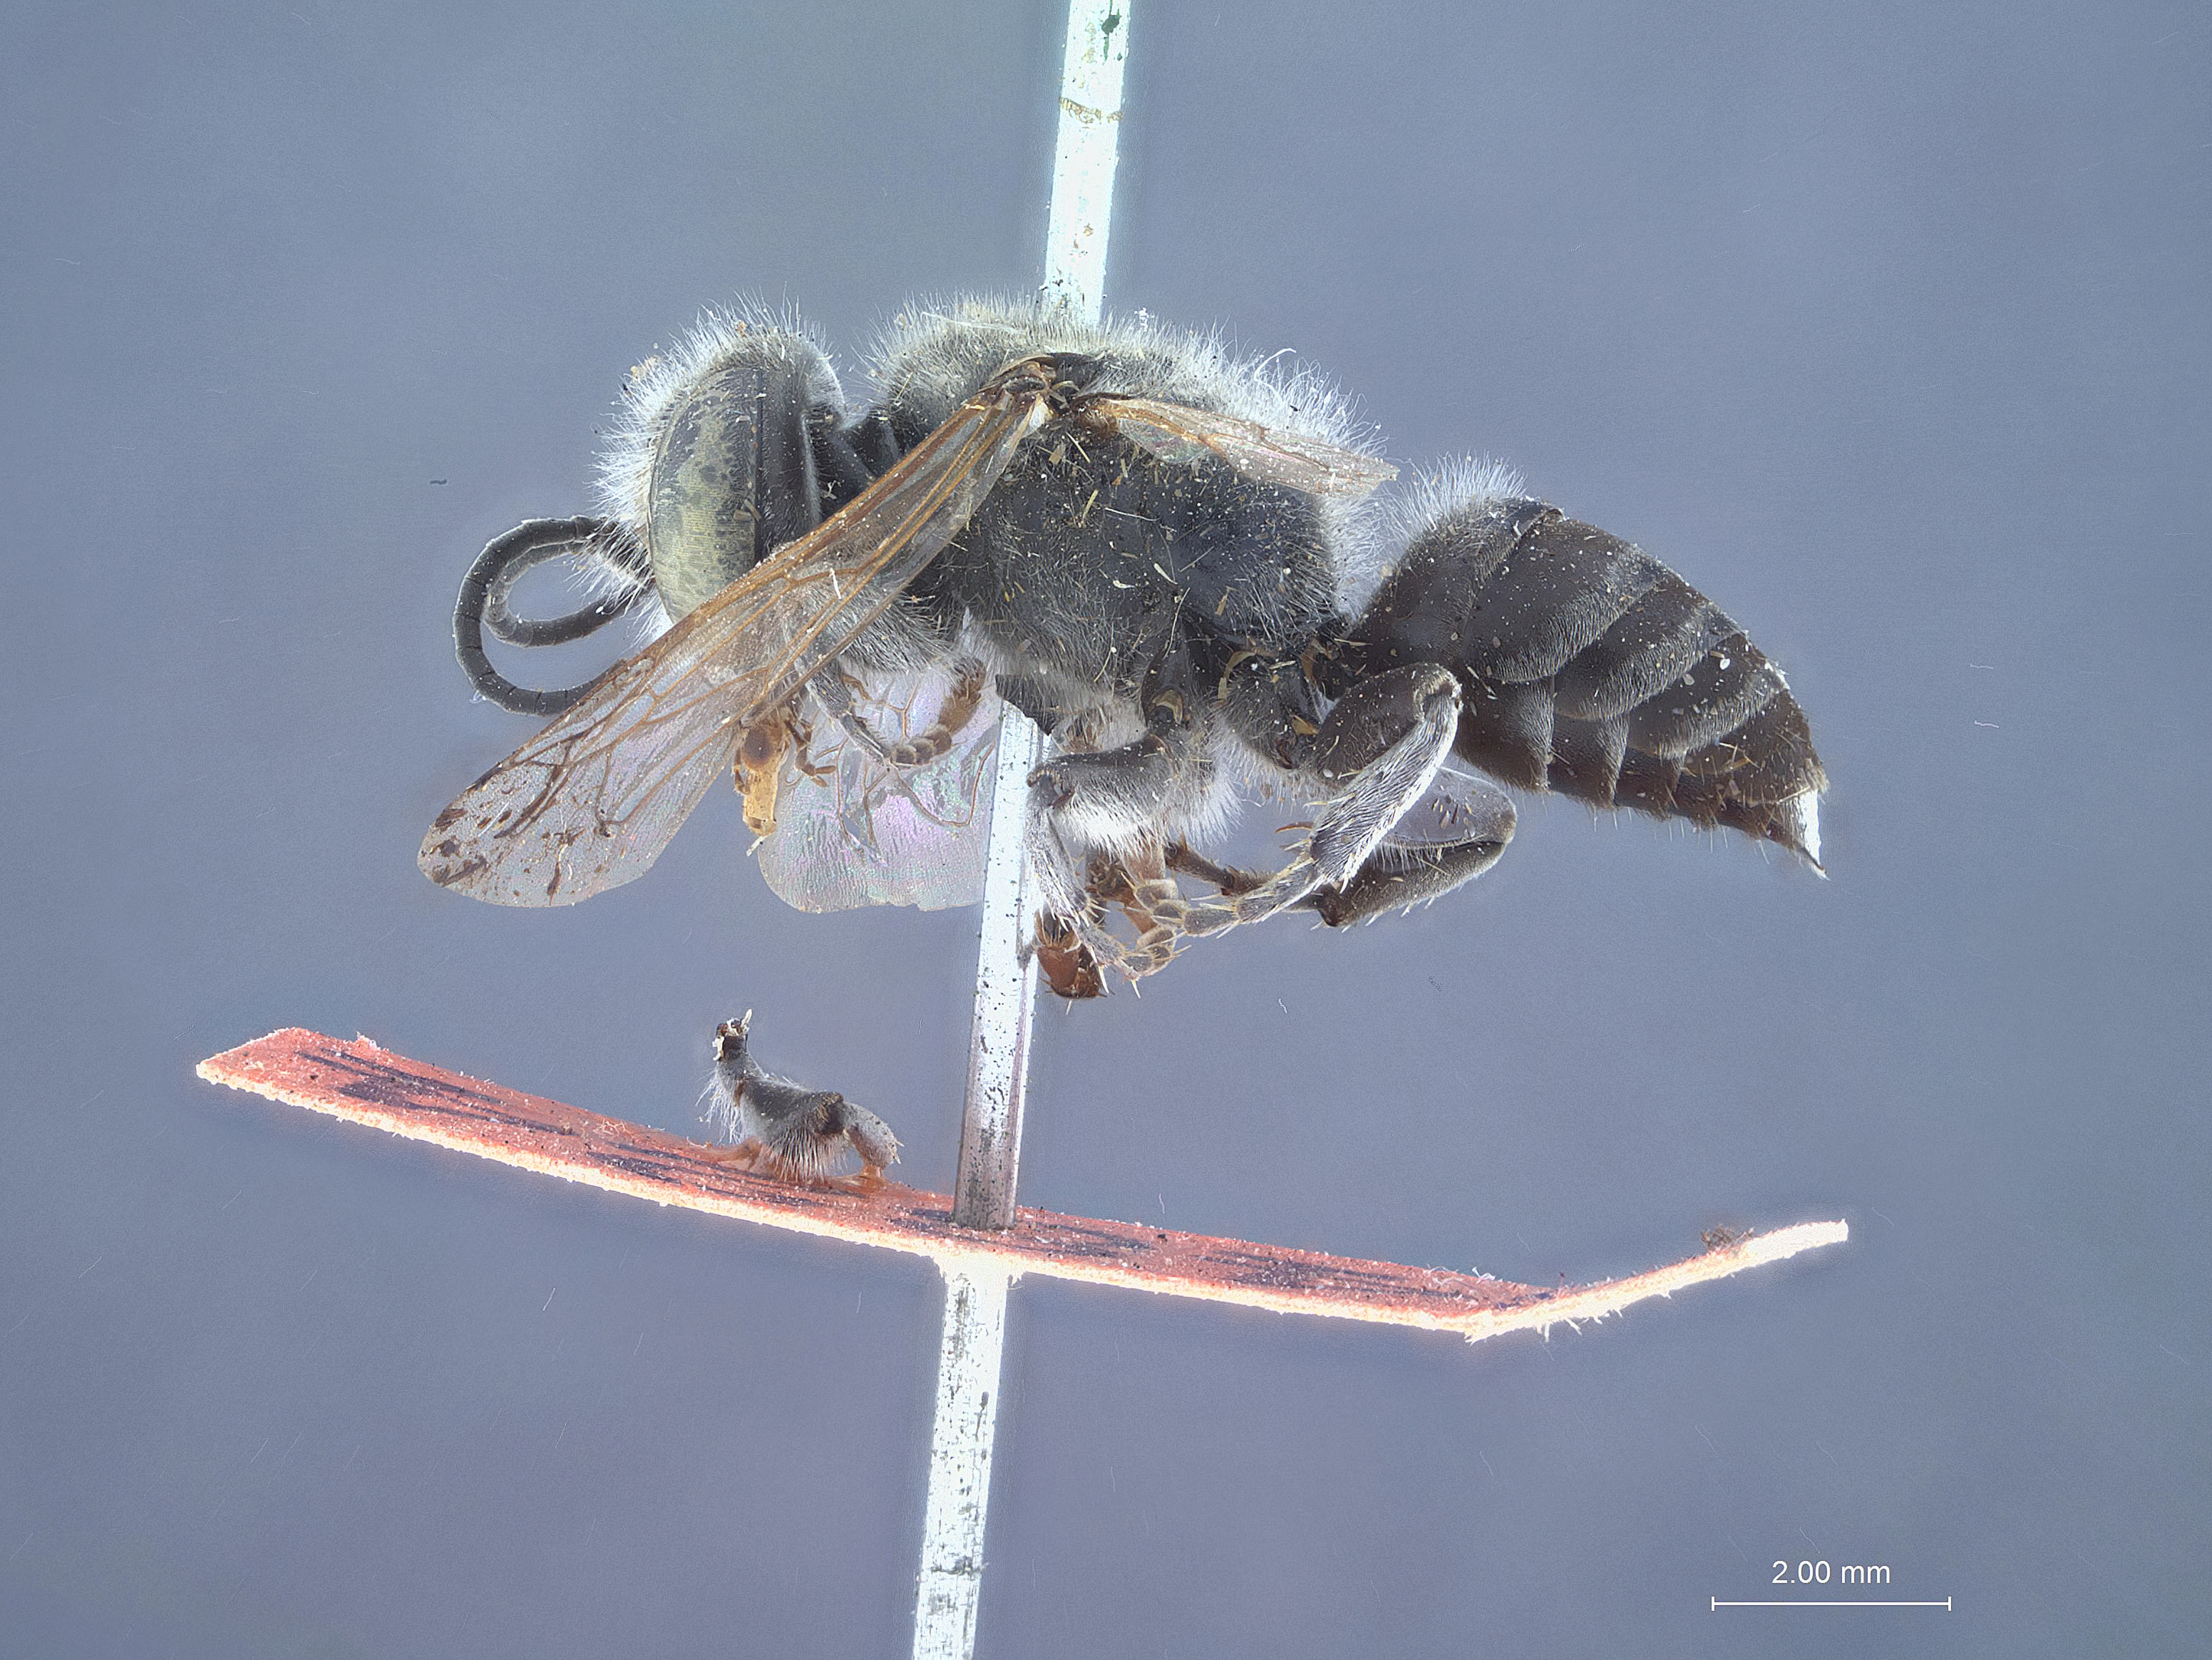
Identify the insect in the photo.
Tachytes pepticus
